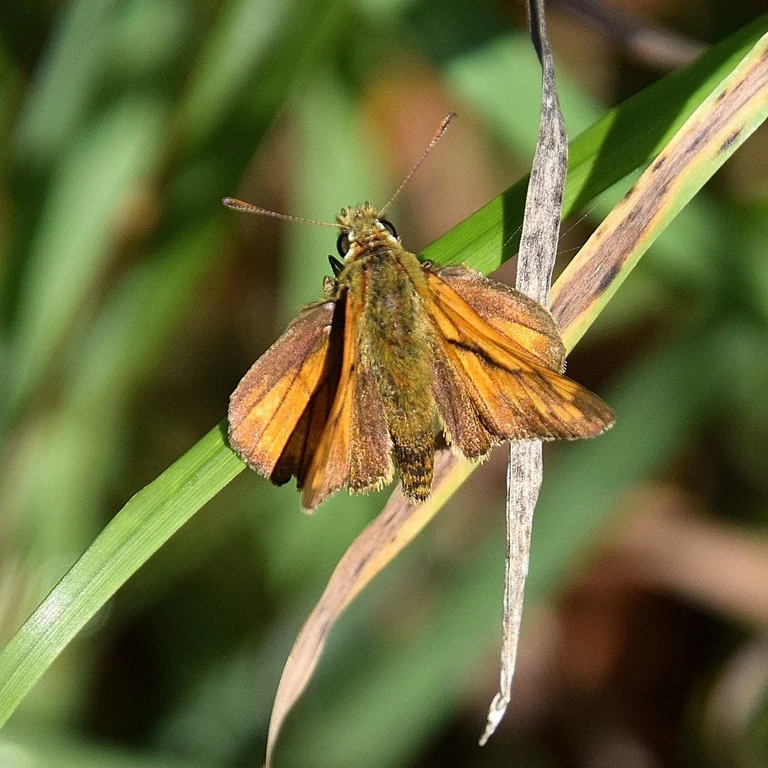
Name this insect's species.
Ochlodes sylvanus (also Ochlodes venata)
